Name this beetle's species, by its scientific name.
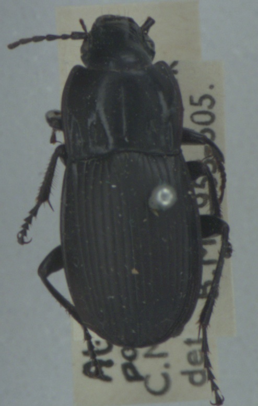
Abax parallelepipedus
